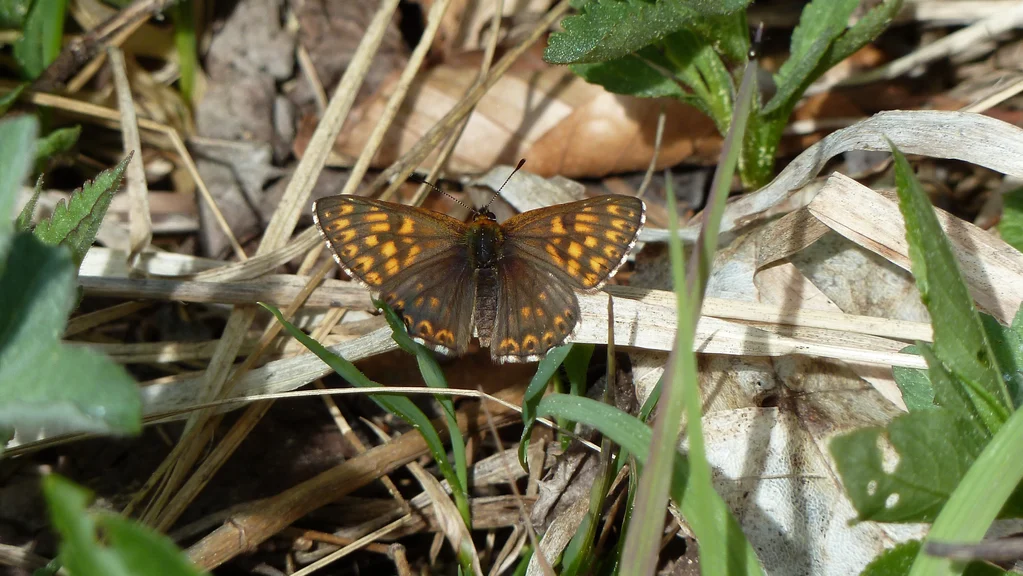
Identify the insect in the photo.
Hamearis lucina
